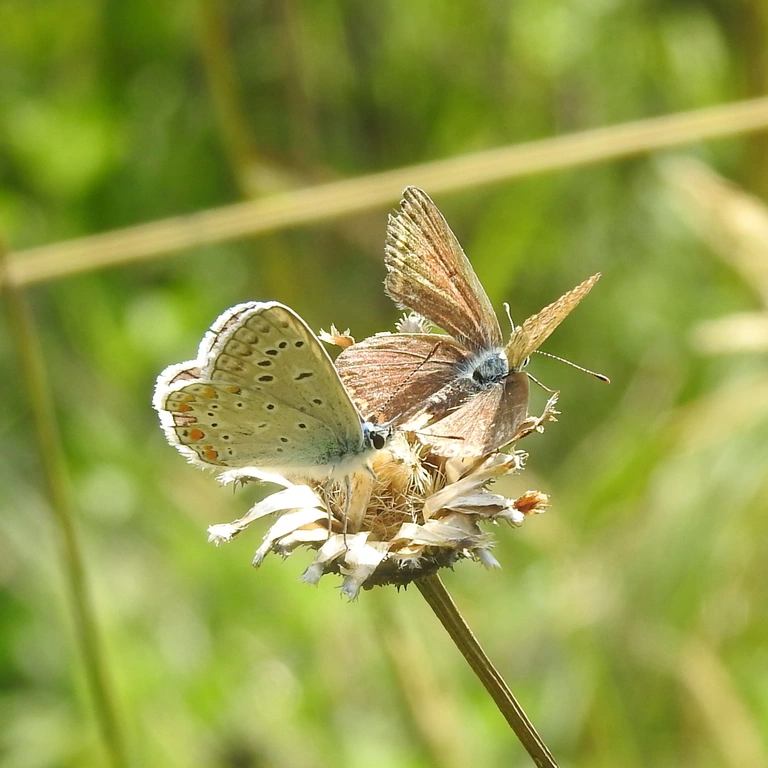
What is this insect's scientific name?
Polyommatus icarus
